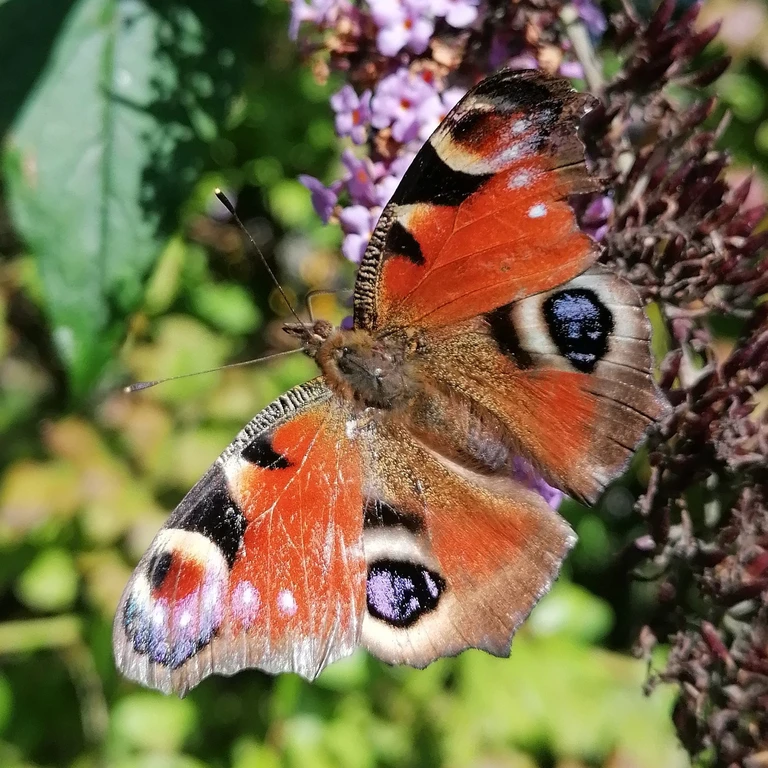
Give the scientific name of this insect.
Aglais io
